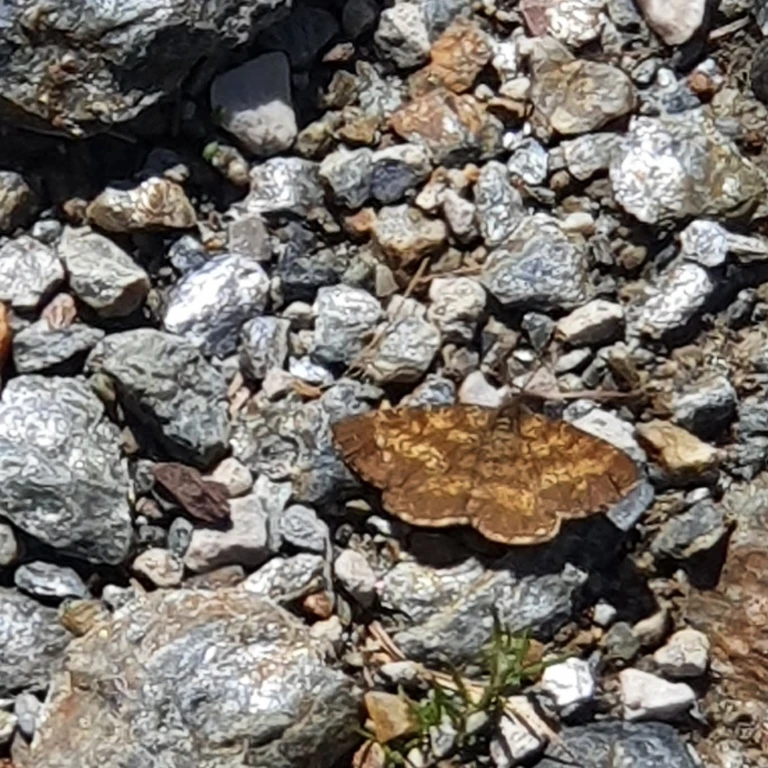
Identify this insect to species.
Ematurga atomaria
